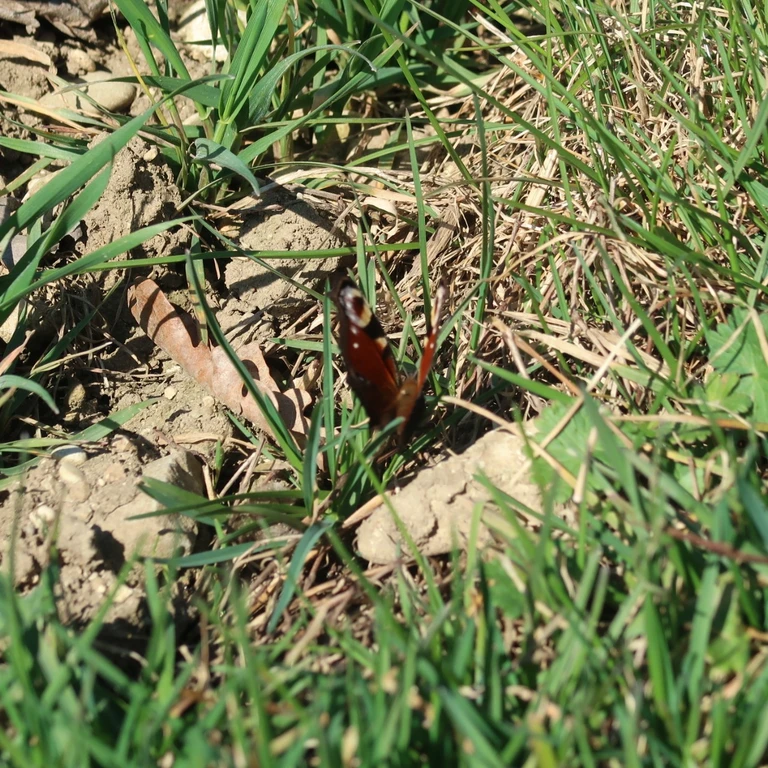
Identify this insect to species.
Aglais io
